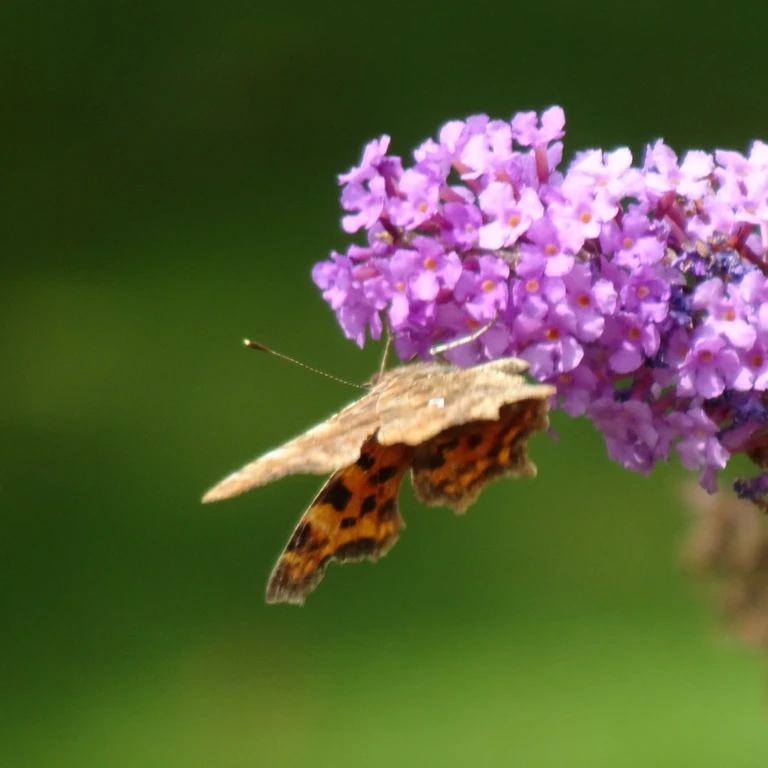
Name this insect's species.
Polygonia c-album
